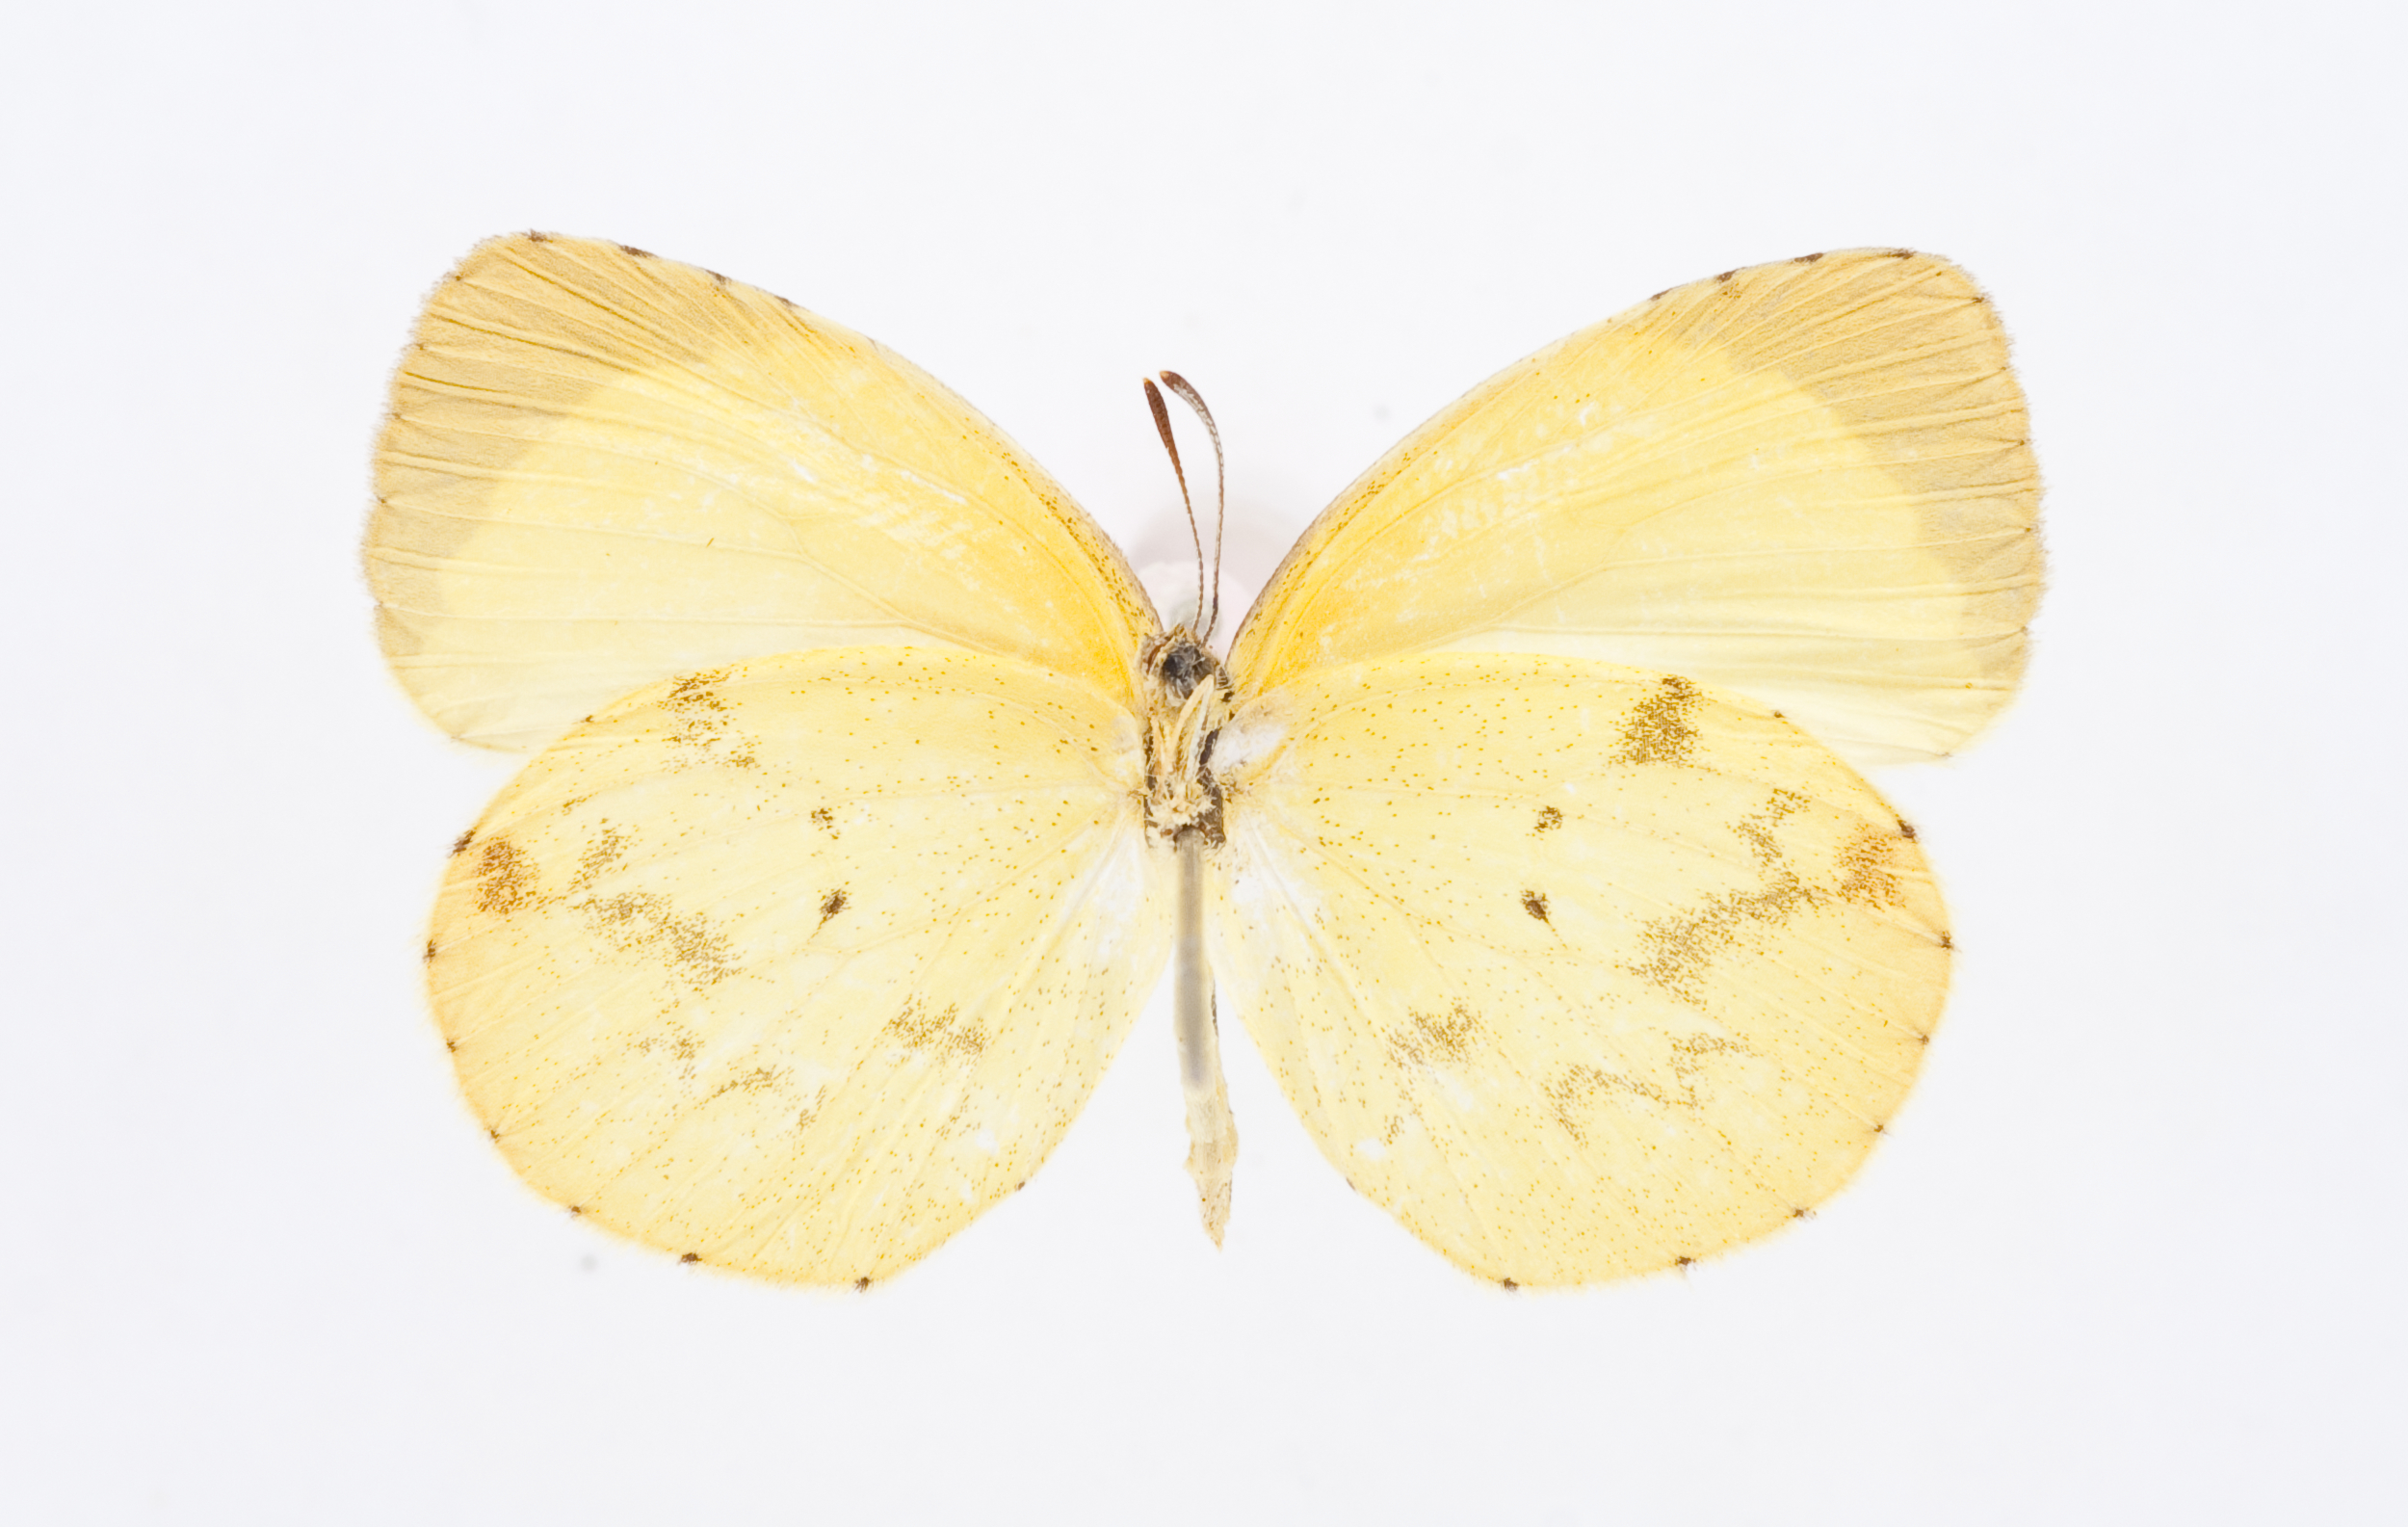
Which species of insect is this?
Pyrisitia leuce
